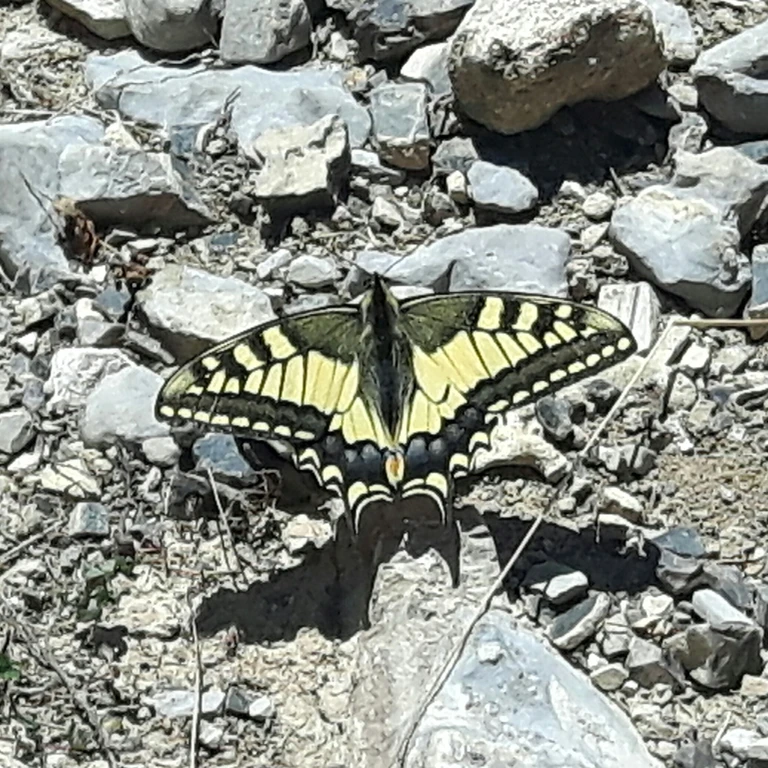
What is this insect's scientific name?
Papilio machaon
